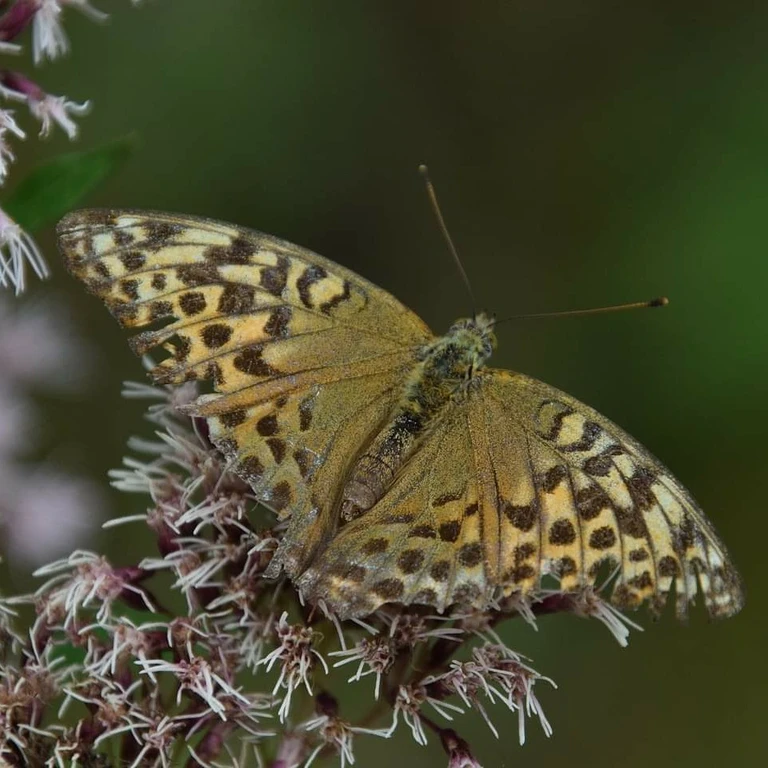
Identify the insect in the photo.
Argynnis paphia
